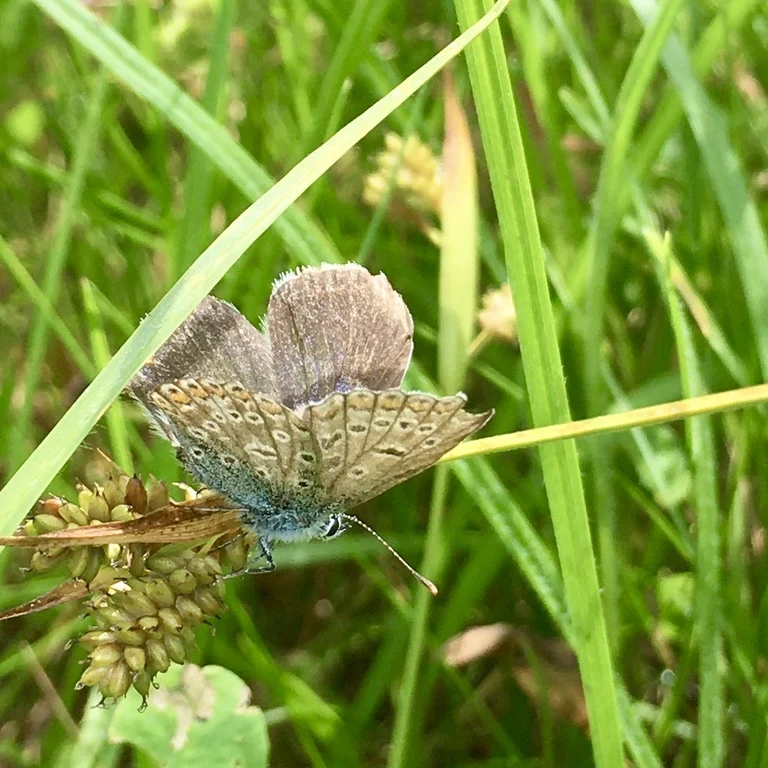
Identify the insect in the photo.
Polyommatus icarus
